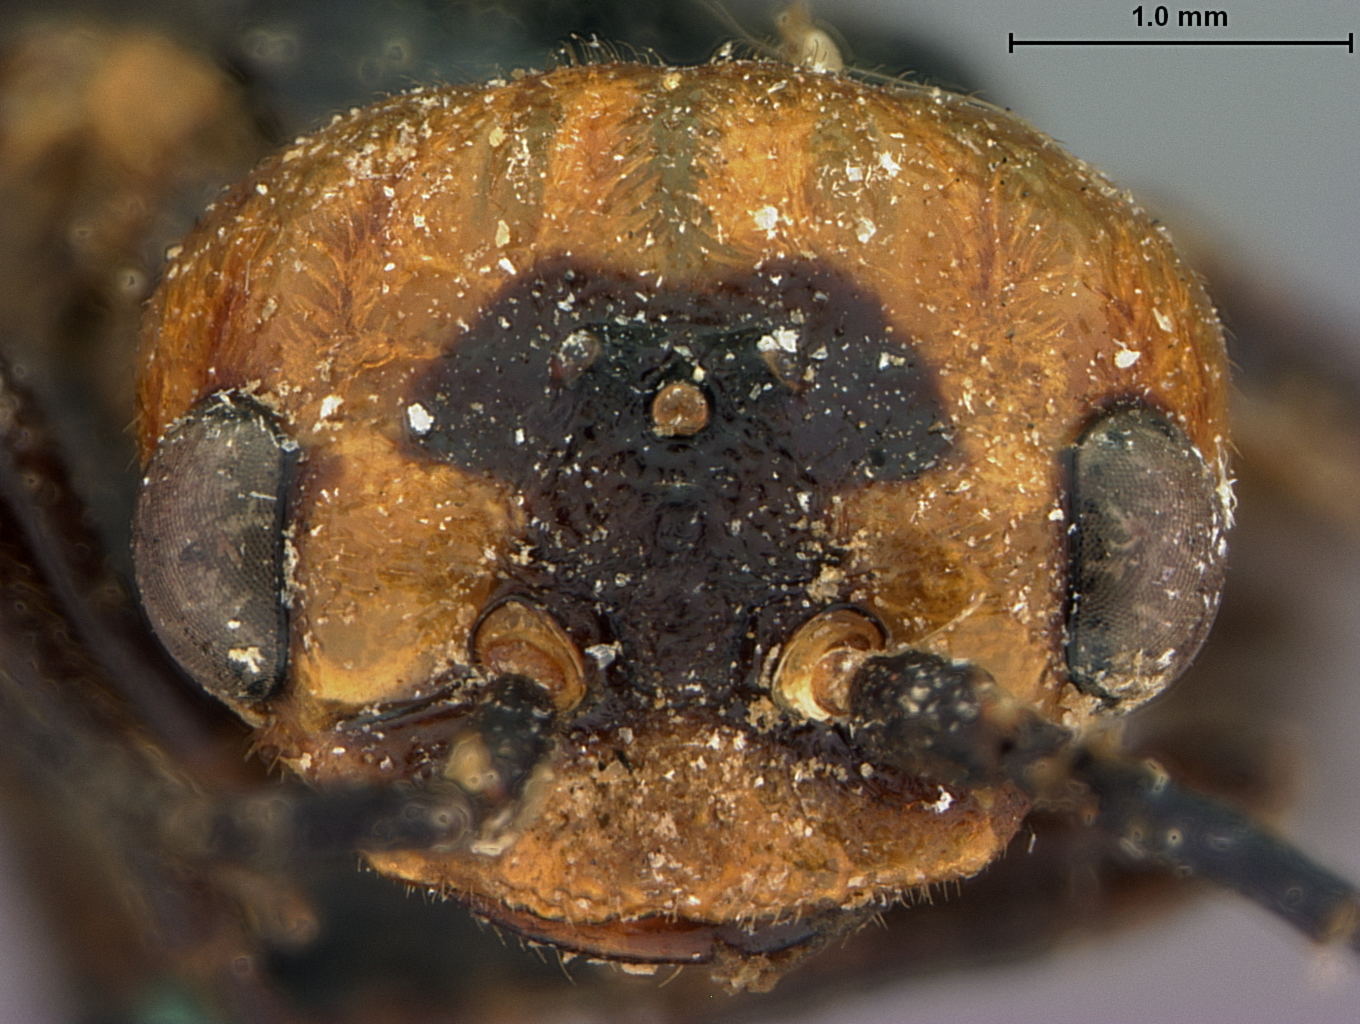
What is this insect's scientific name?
Cephaleia fulviceps
